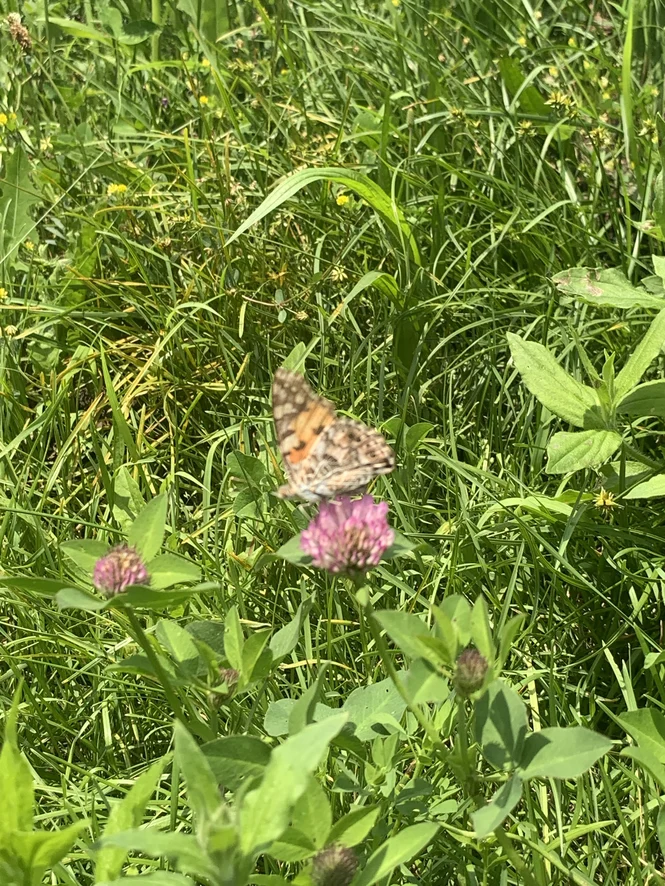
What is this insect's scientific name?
Vanessa cardui
